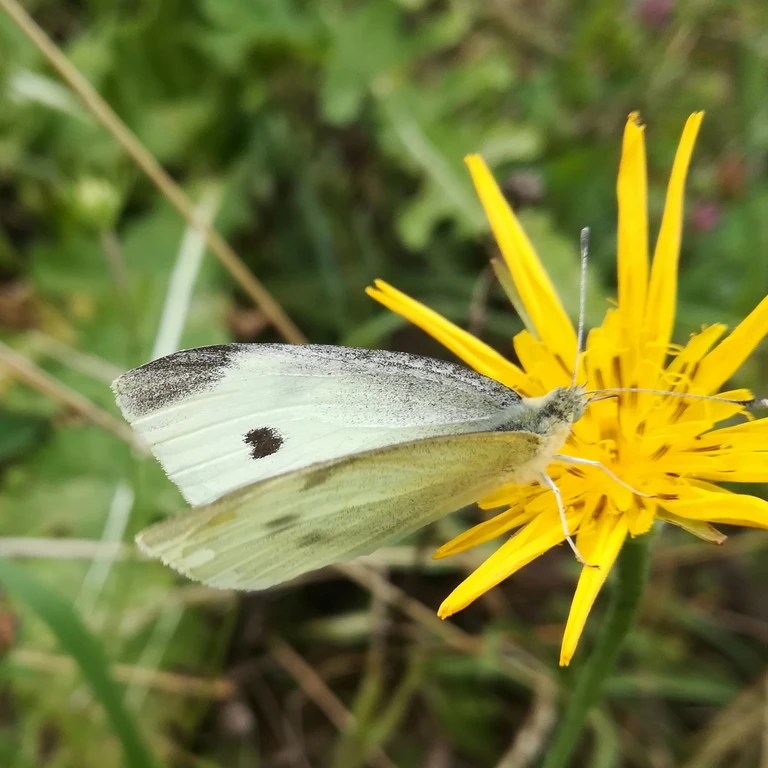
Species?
Pieris rapae
